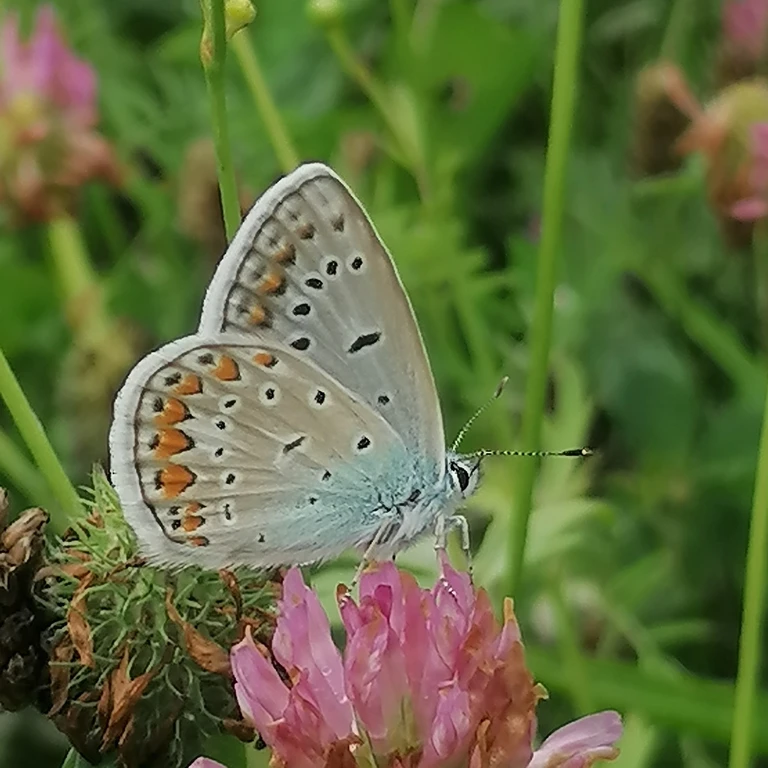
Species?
Polyommatus icarus
